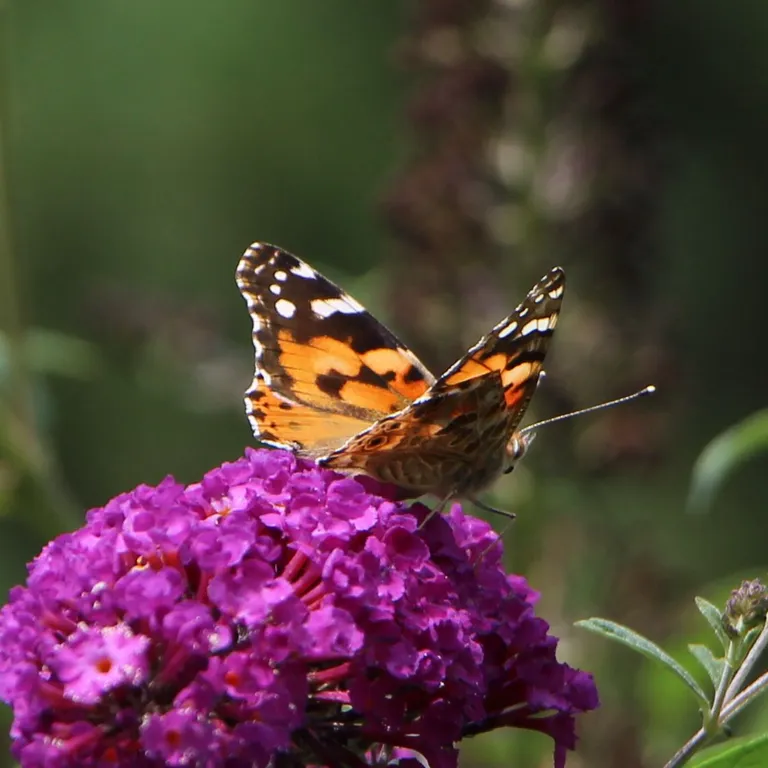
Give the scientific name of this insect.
Vanessa cardui
